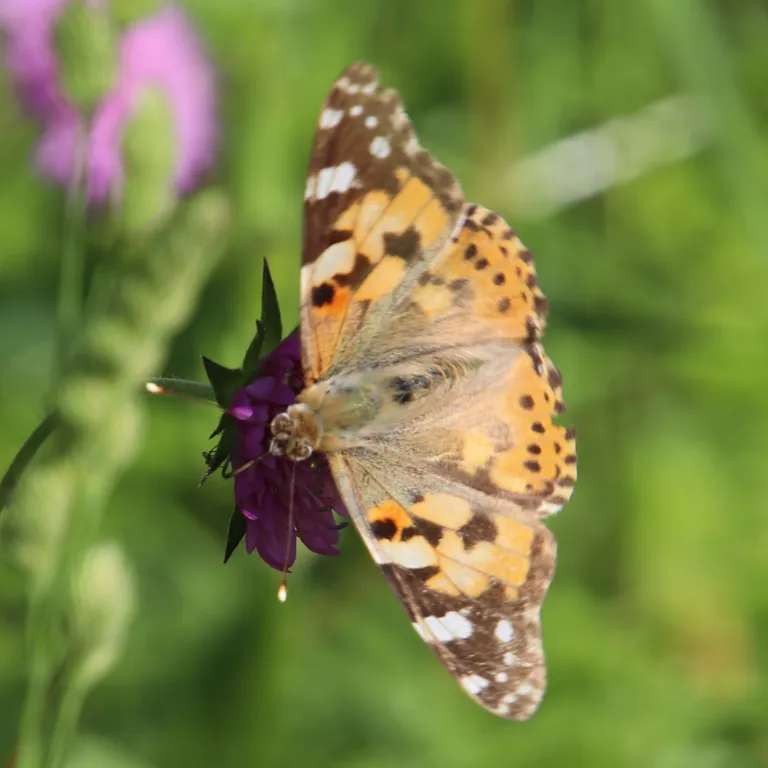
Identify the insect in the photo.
Vanessa cardui
